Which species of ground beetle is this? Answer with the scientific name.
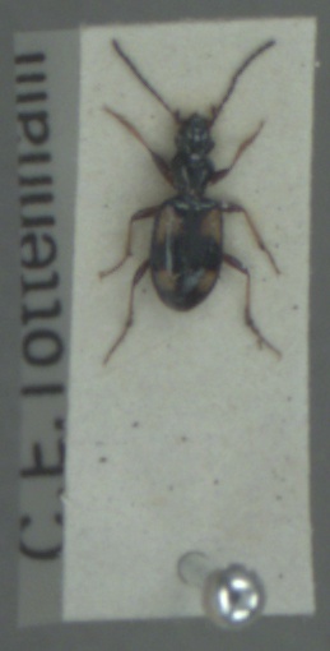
Bembidion illigeri
